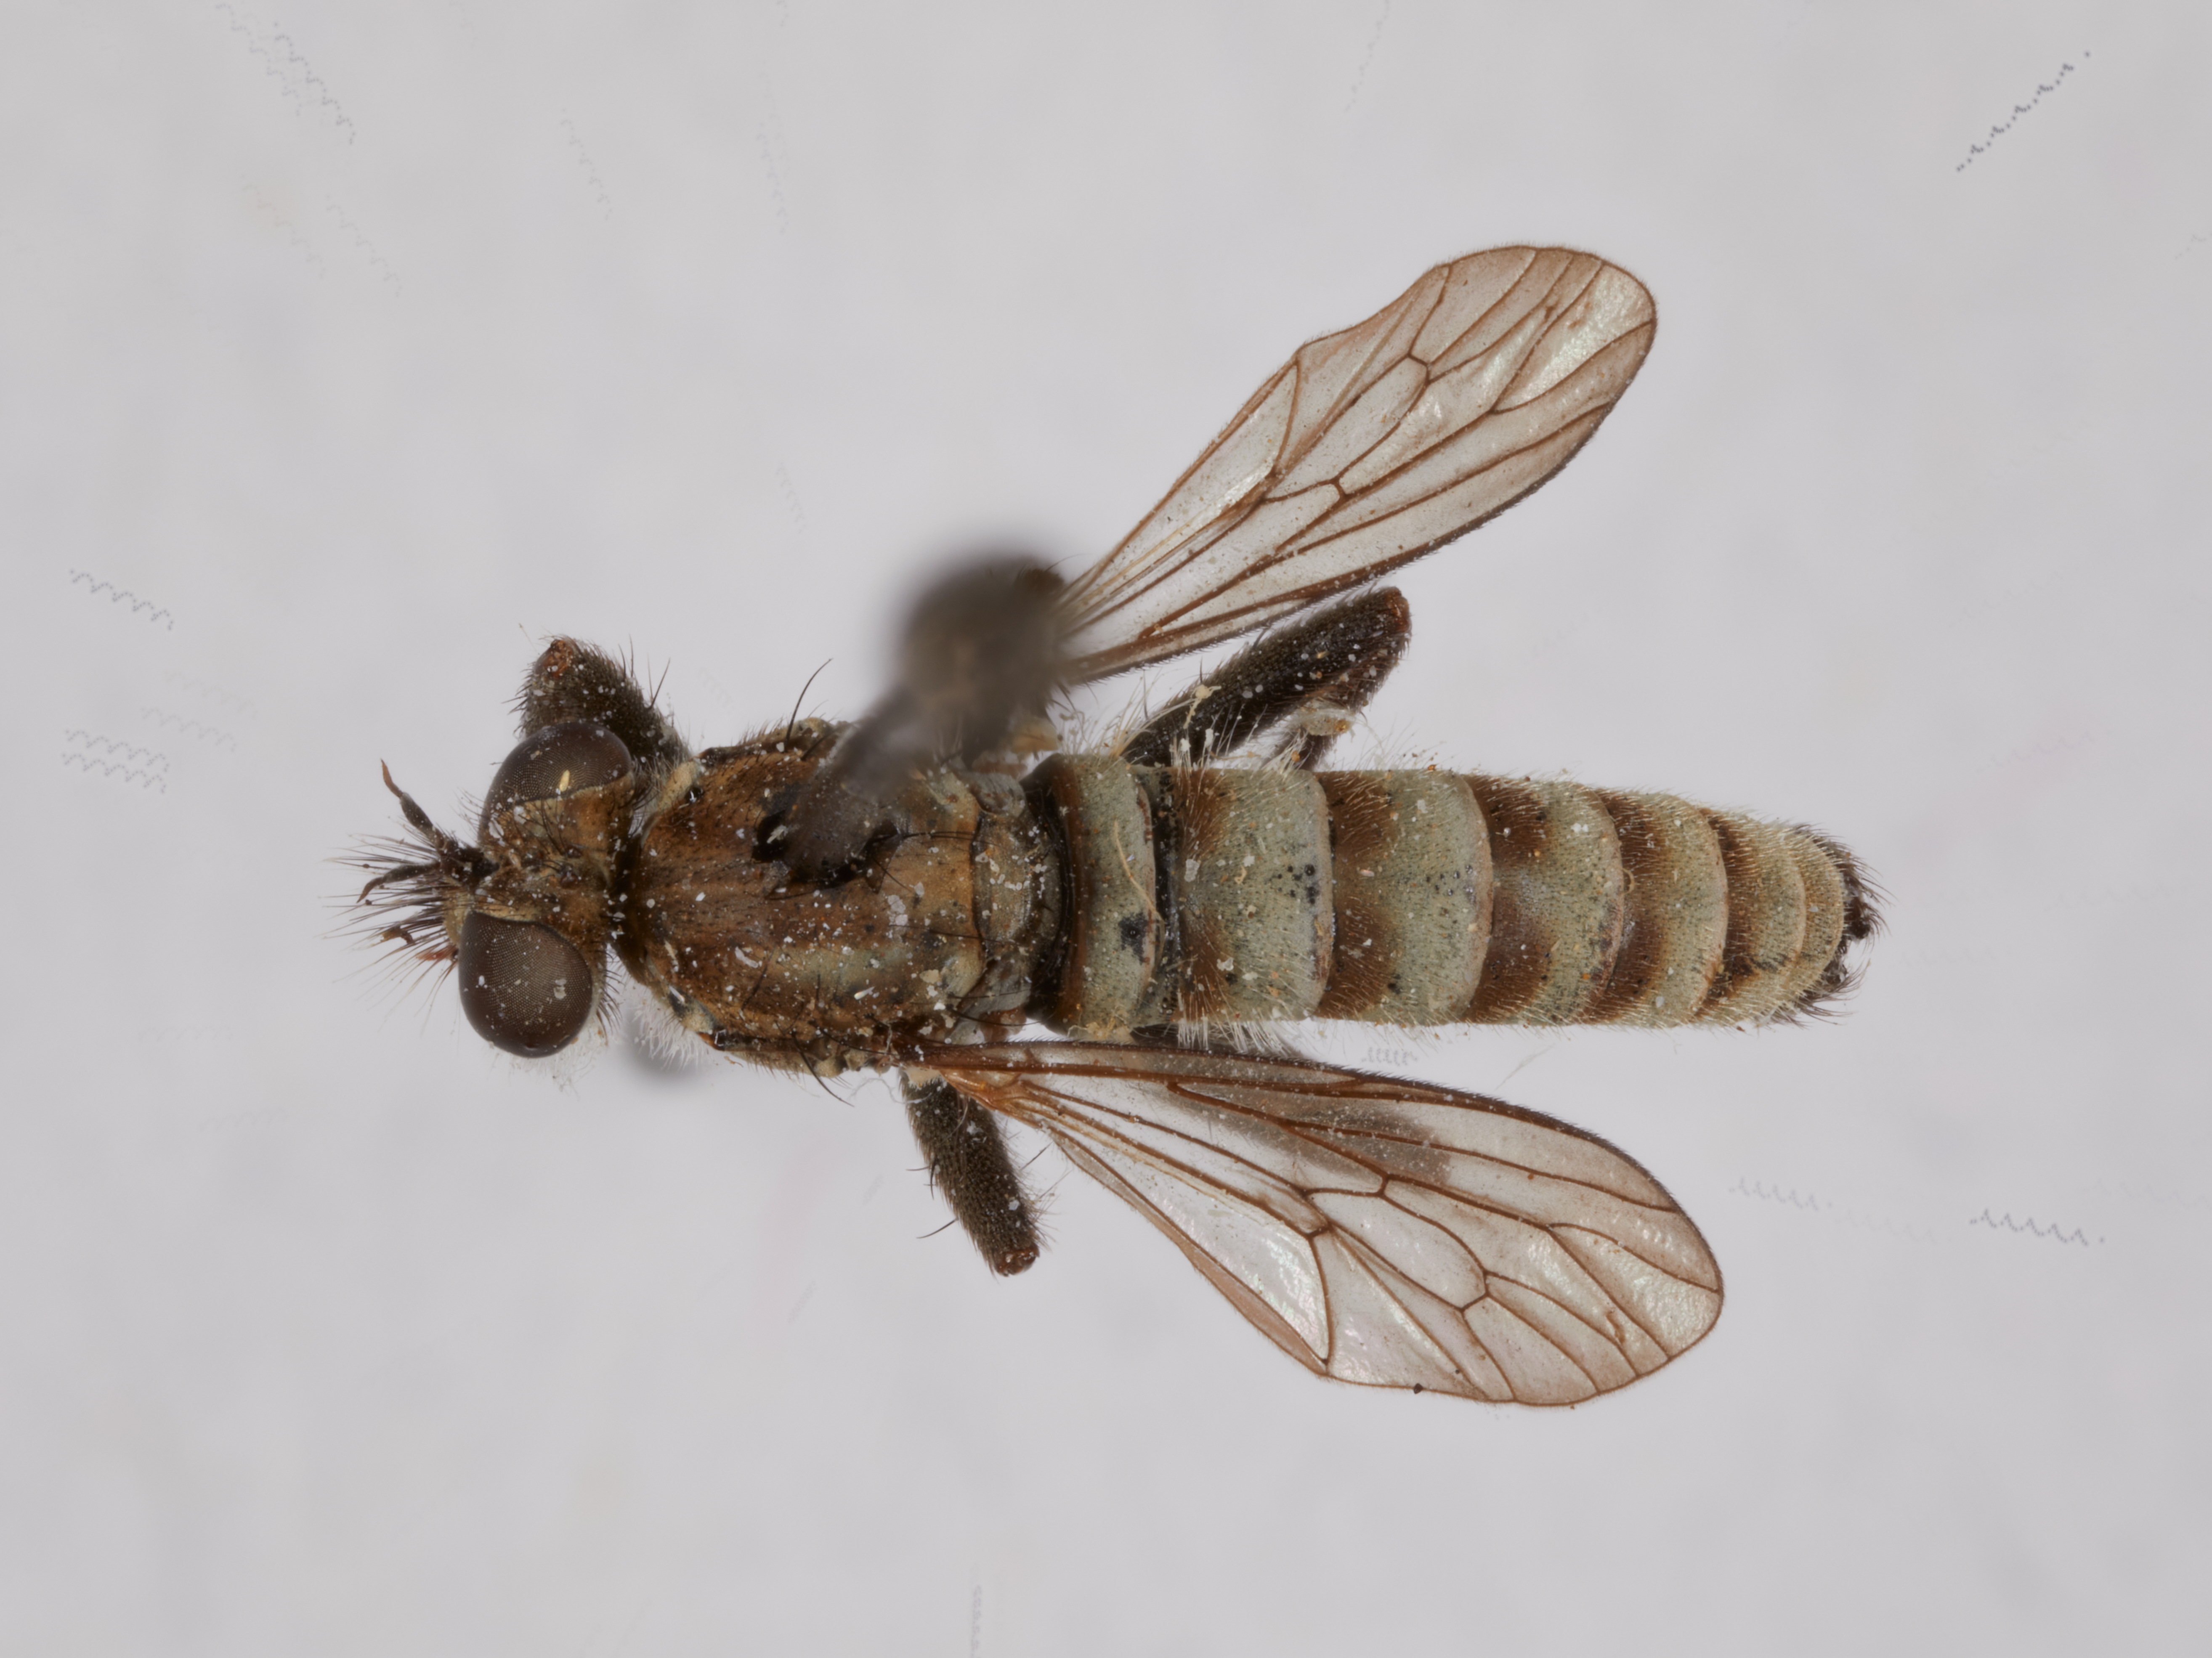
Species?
Lasiopogon woodorum
